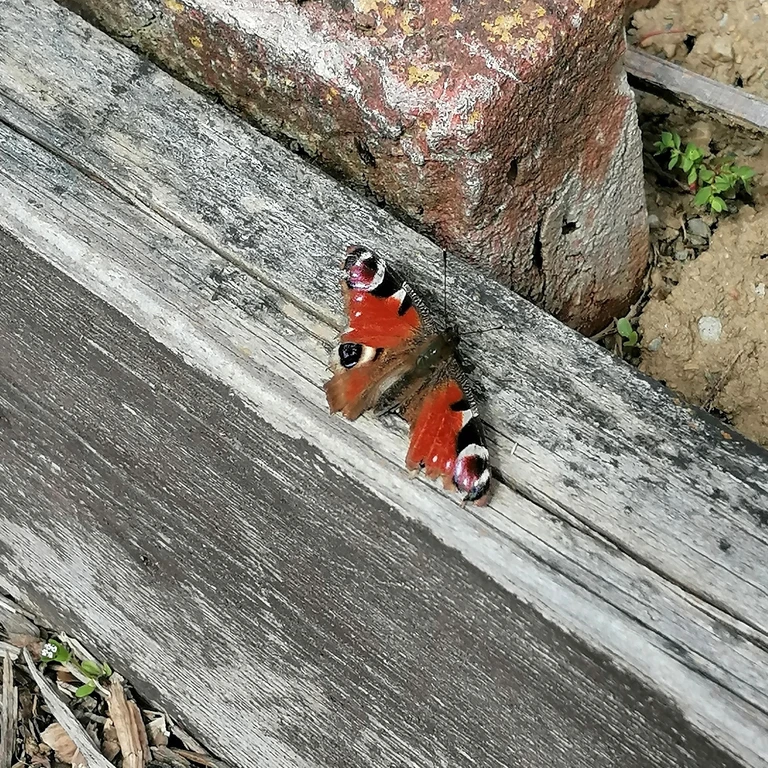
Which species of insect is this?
Aglais io
